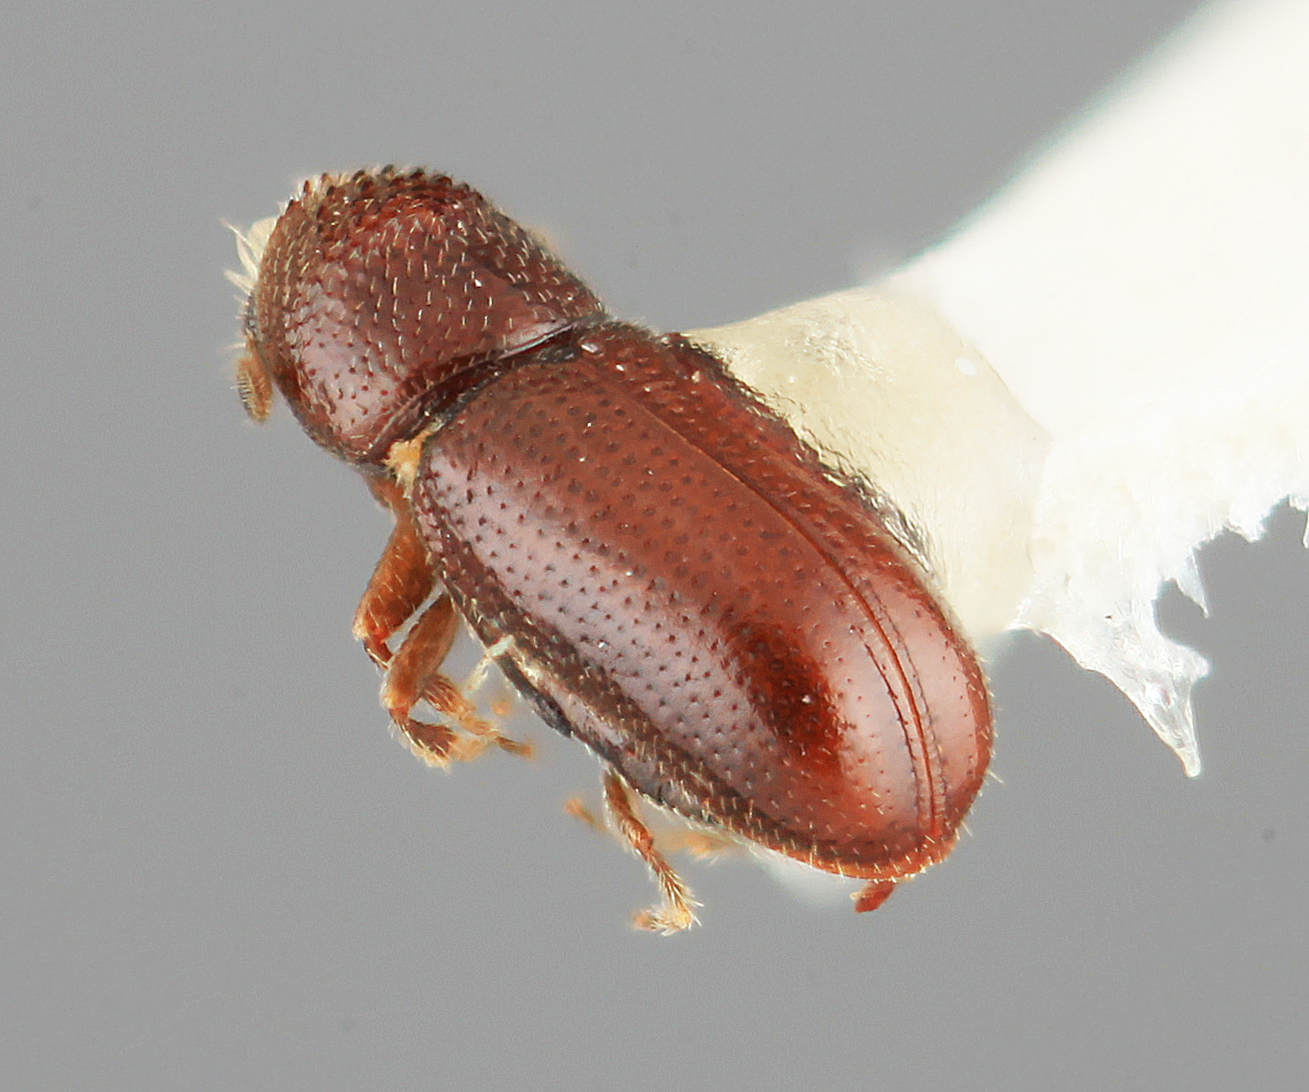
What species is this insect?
Pityophthorus dolus
